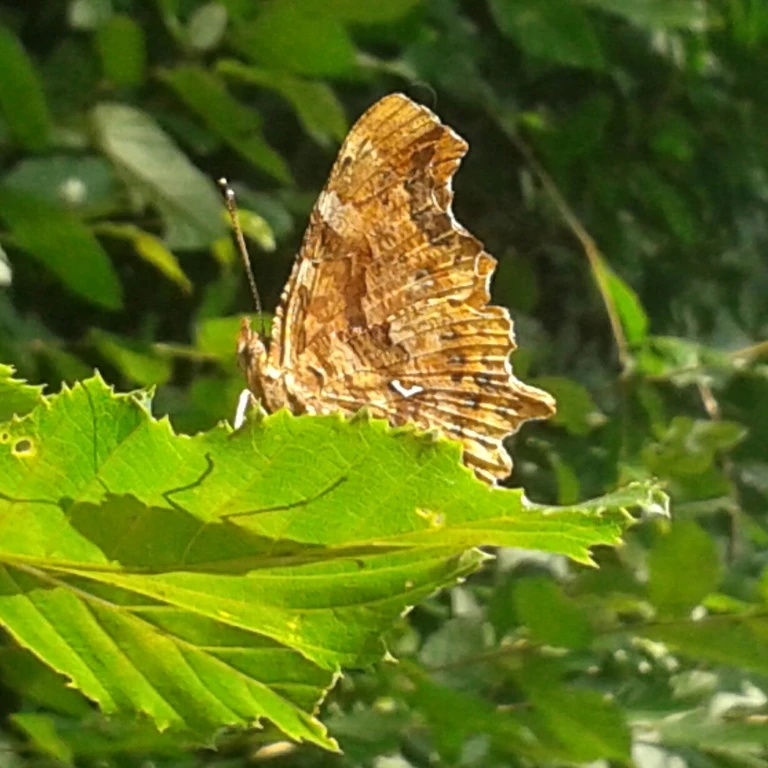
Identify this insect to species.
Polygonia c-album
